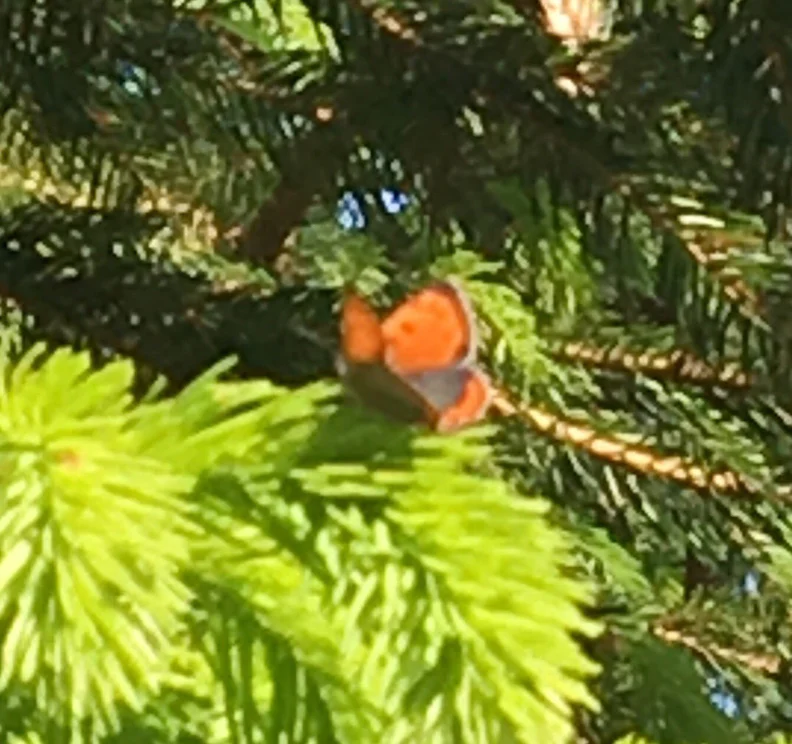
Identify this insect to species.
Lycaena phlaeas
